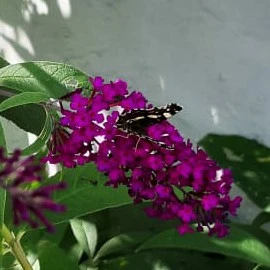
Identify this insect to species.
Araschnia levana
